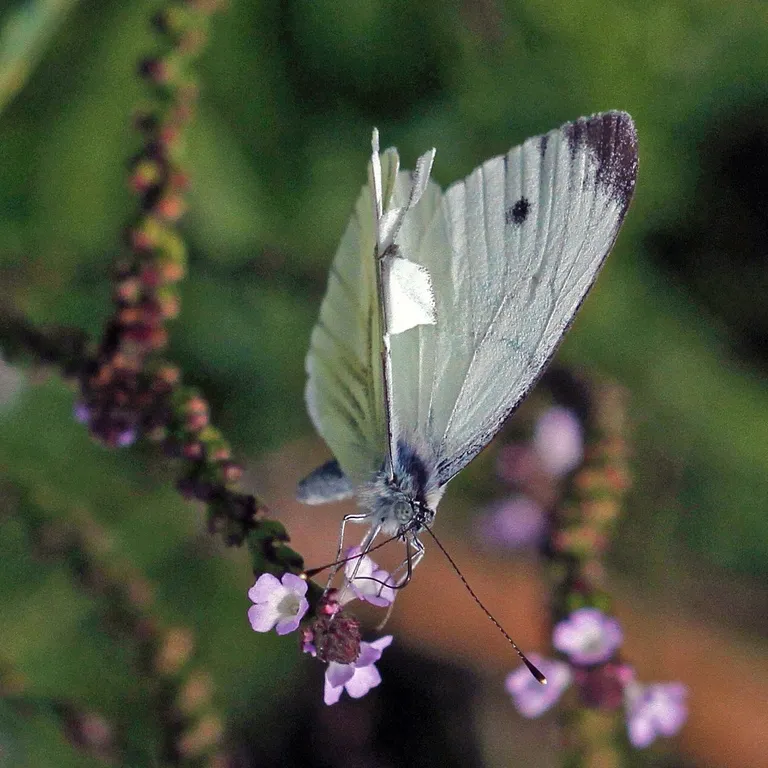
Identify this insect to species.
Pieris napi
